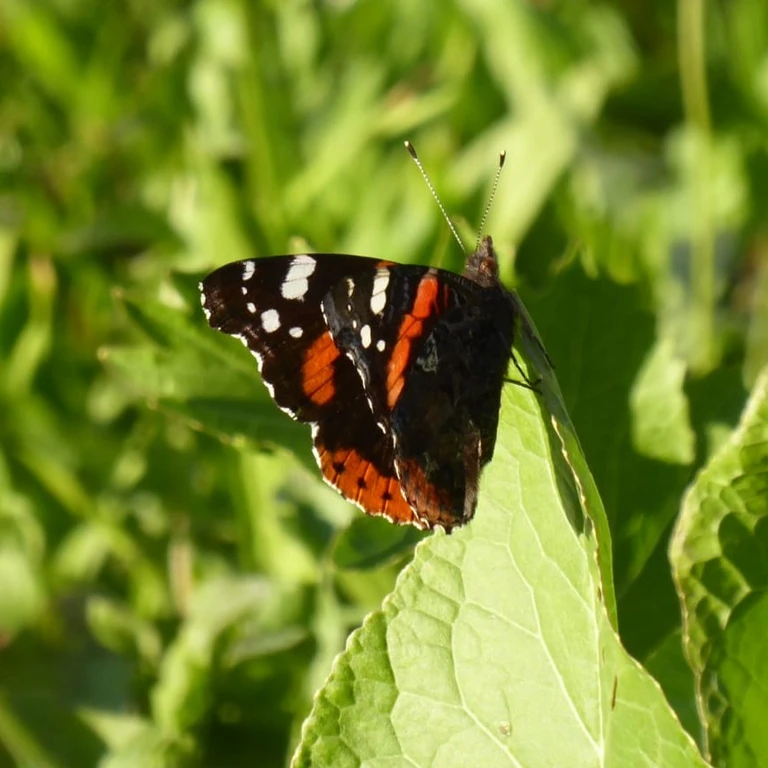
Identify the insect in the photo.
Vanessa atalanta
